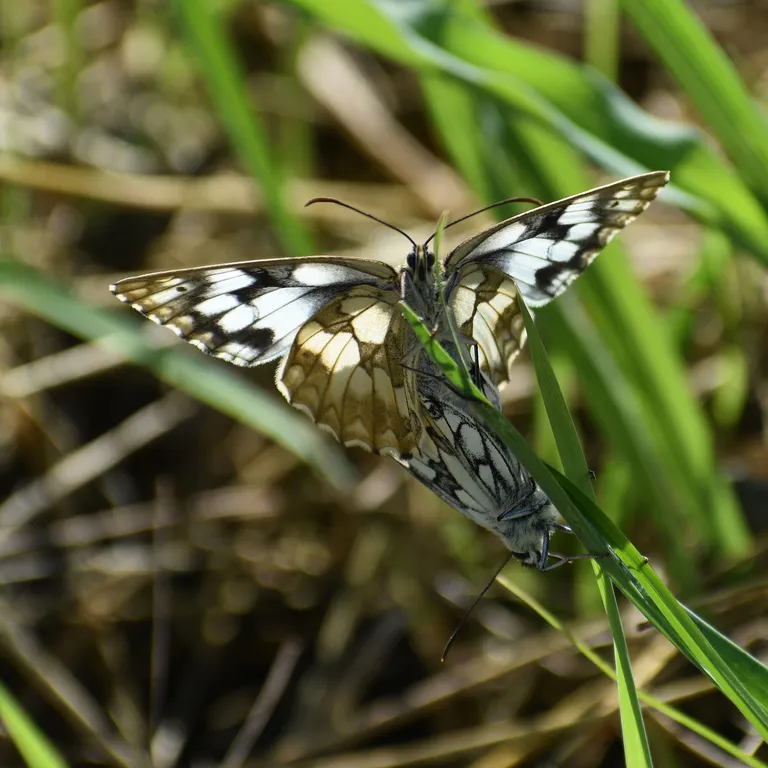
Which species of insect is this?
Melanargia galathea
